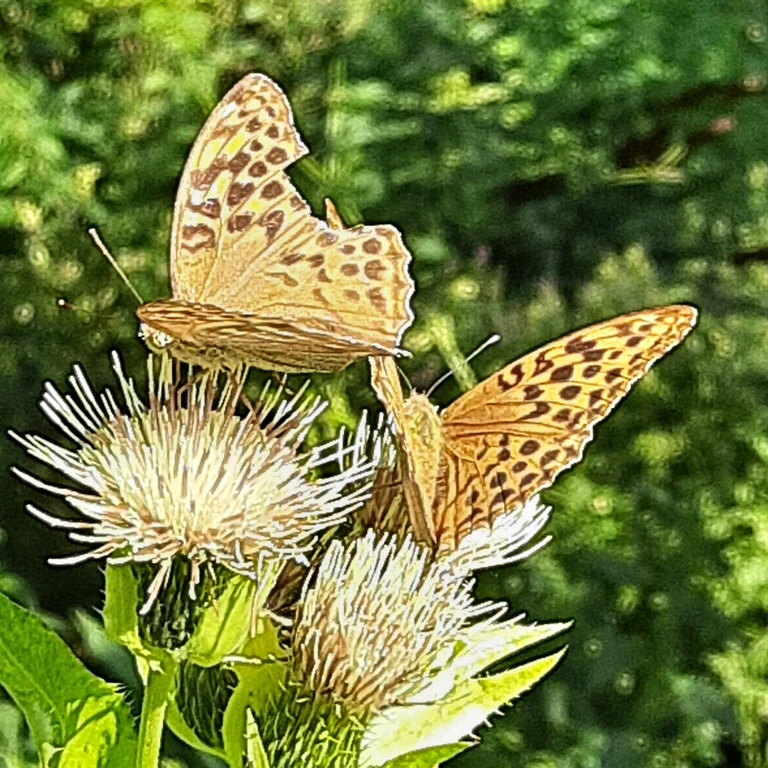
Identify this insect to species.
Argynnis paphia
